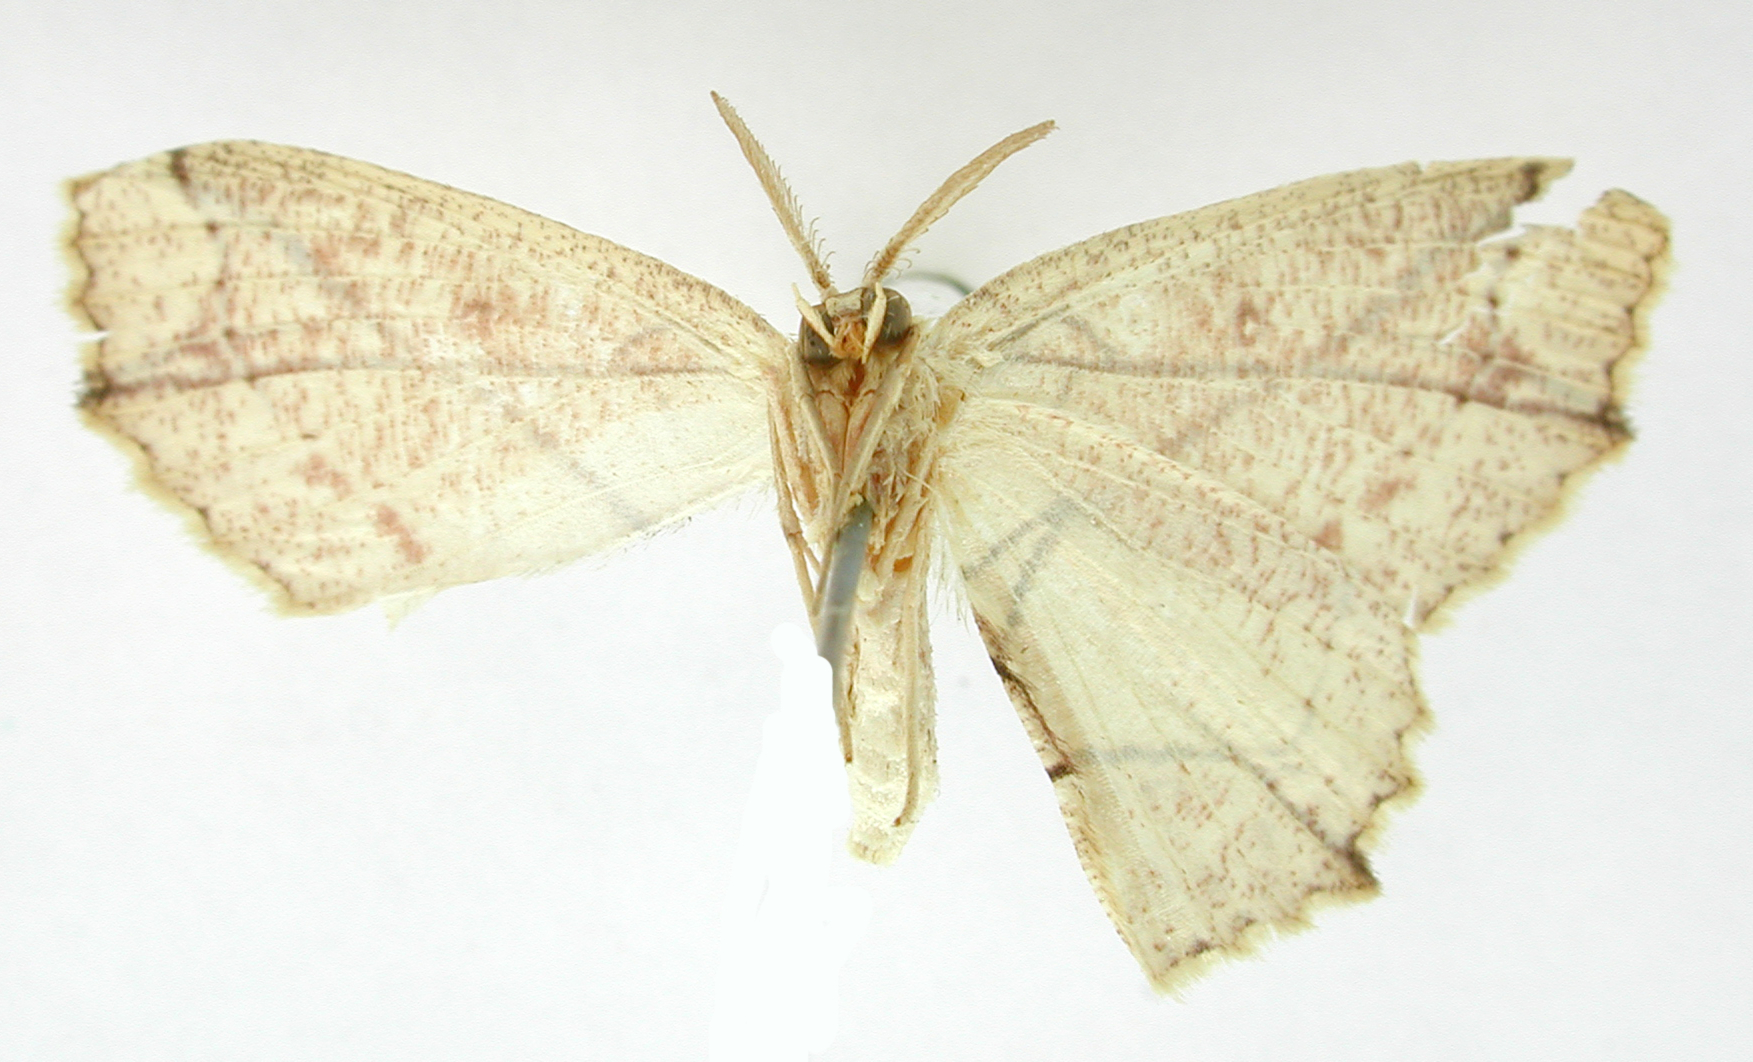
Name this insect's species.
Anisodes delineata
